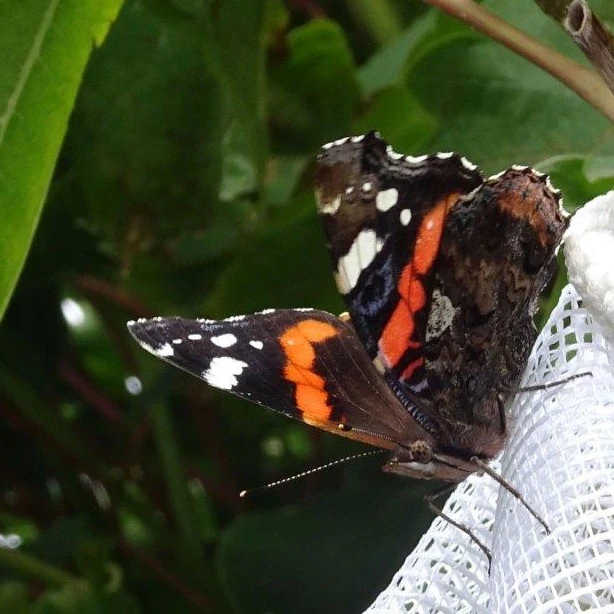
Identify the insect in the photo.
Vanessa atalanta
